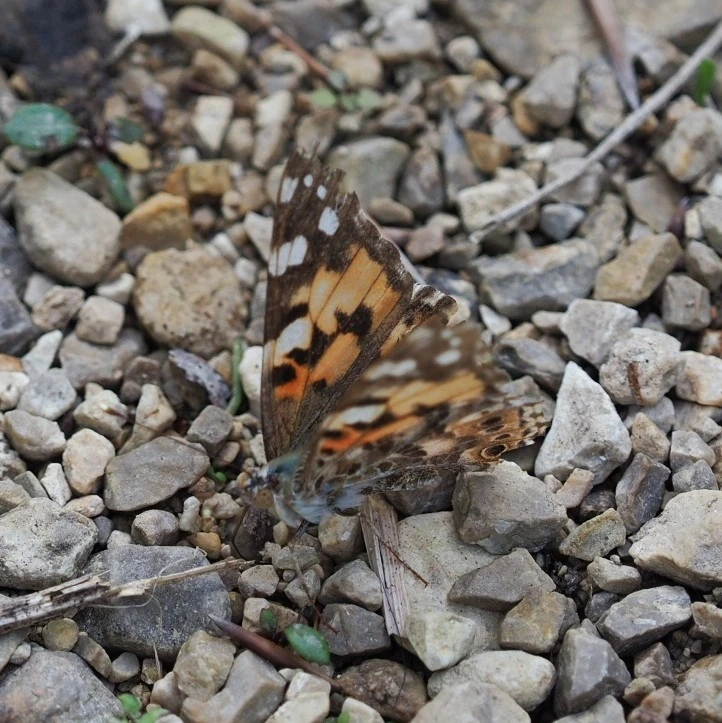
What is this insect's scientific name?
Vanessa cardui
